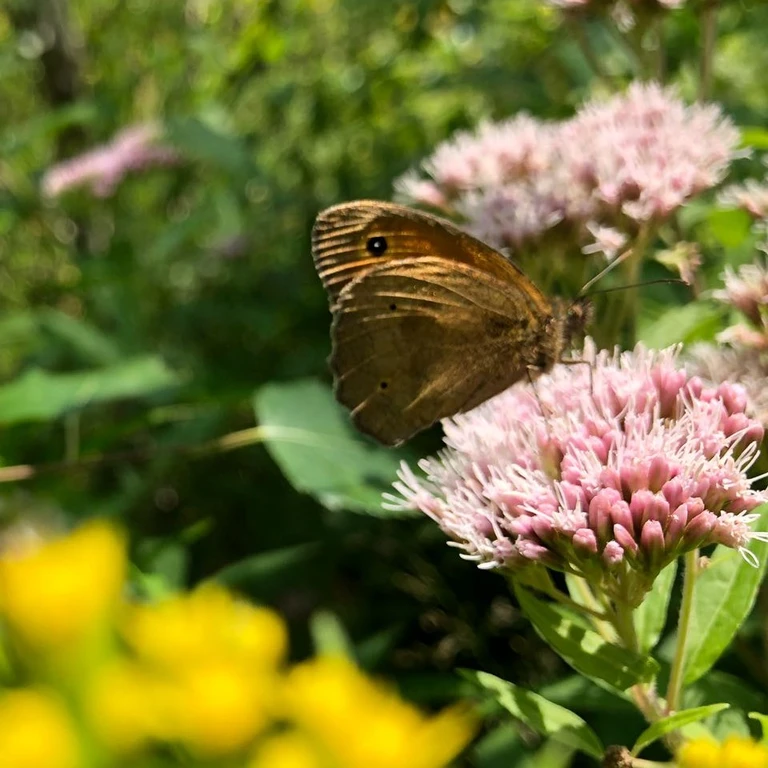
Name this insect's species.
Maniola jurtina
